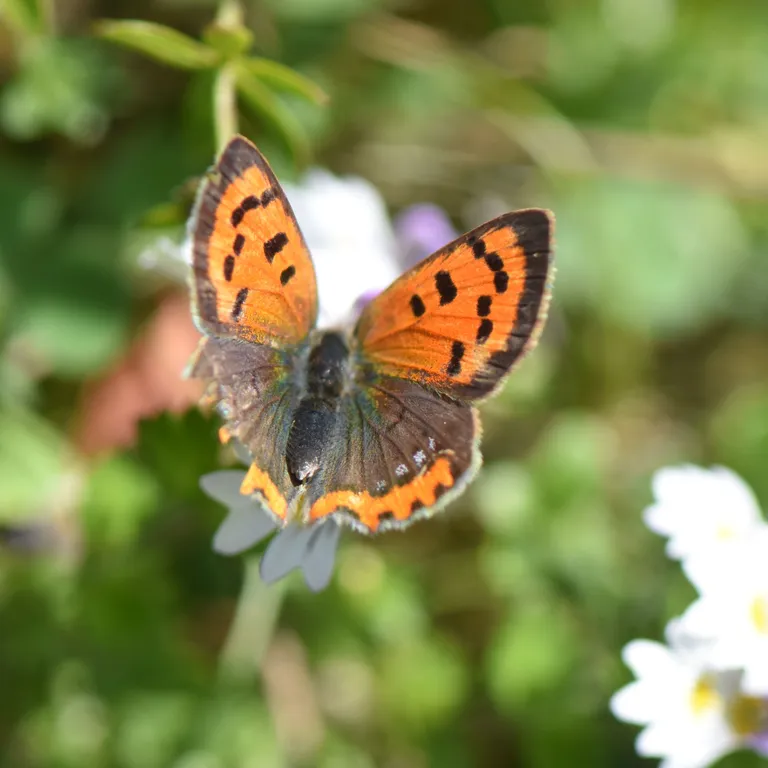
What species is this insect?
Lycaena phlaeas
